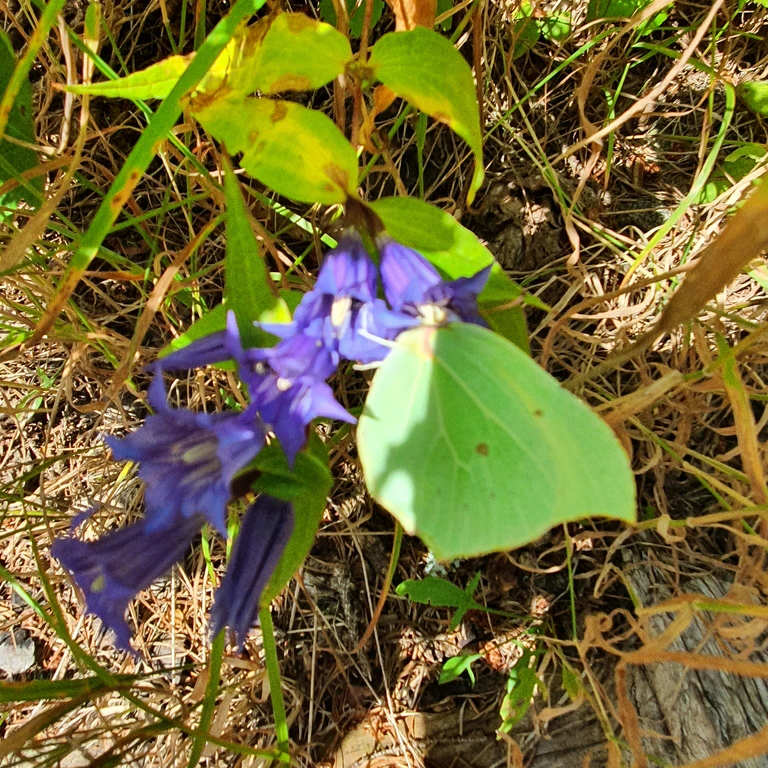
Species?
Gonepteryx rhamni
